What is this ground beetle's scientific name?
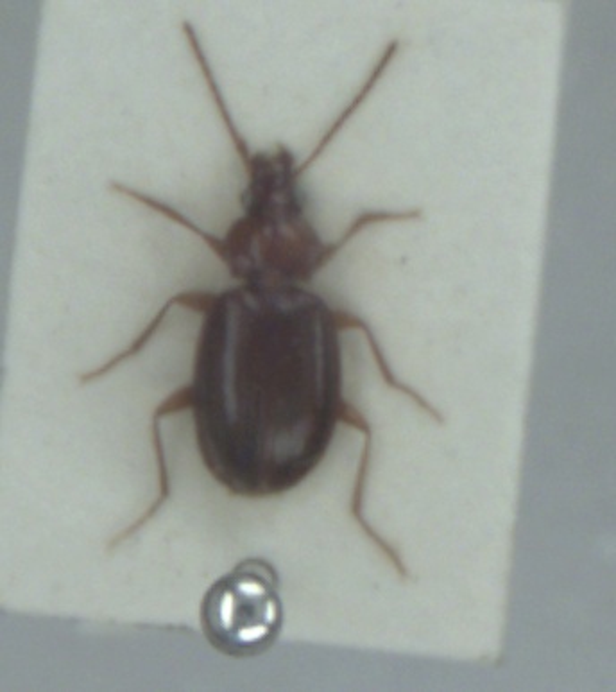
Ocys harpaloides
